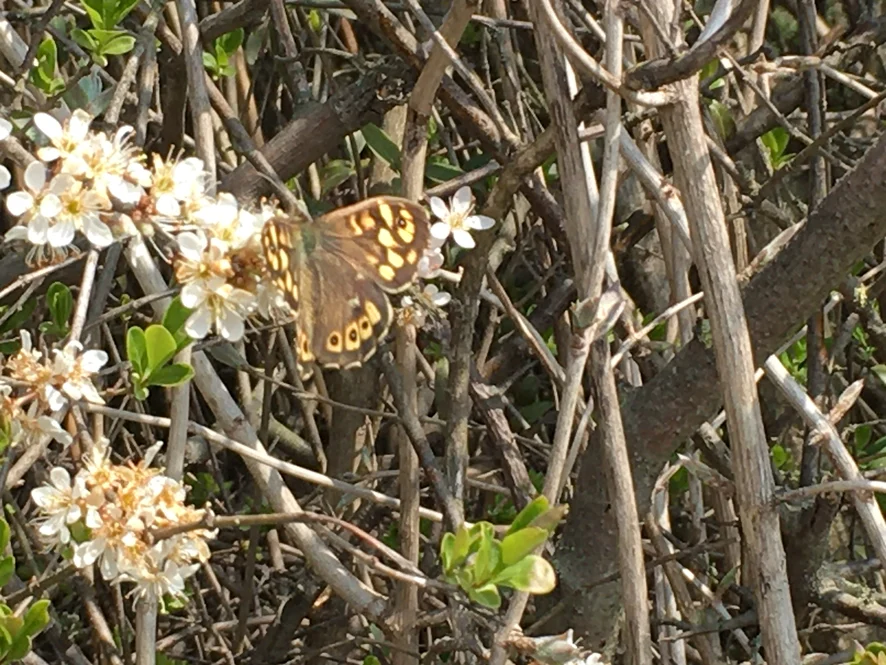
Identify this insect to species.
Pararge aegeria
